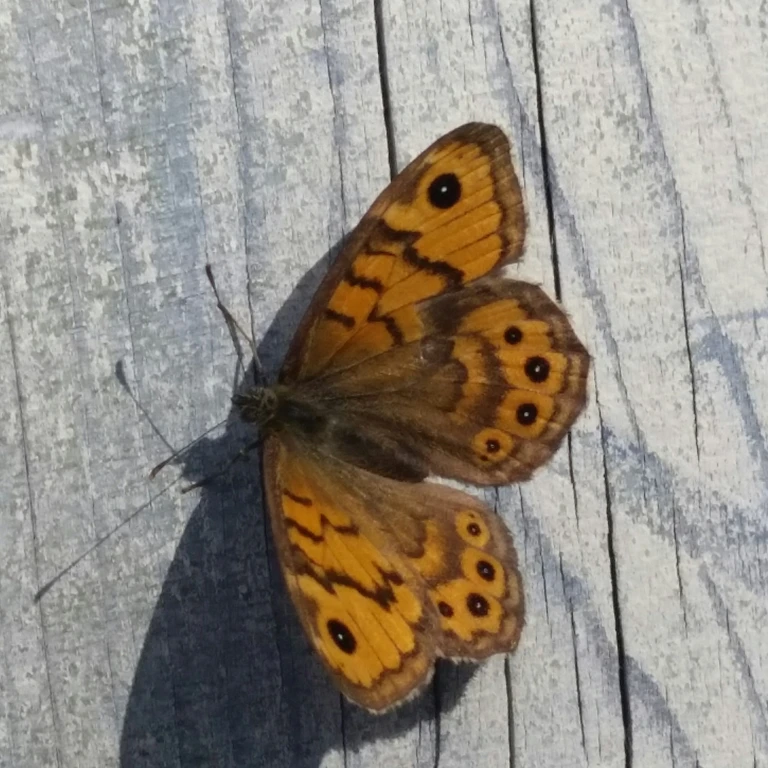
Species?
Lasiommata megera (also Pararge megera)
